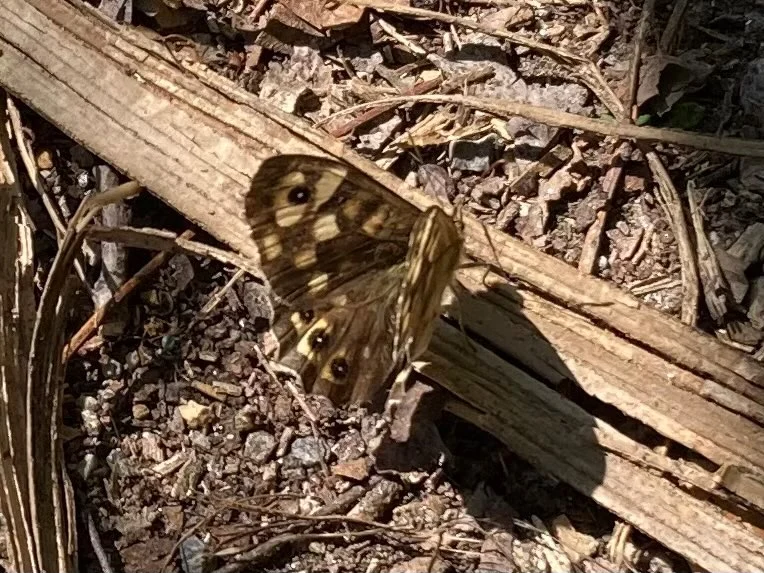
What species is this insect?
Pararge aegeria
